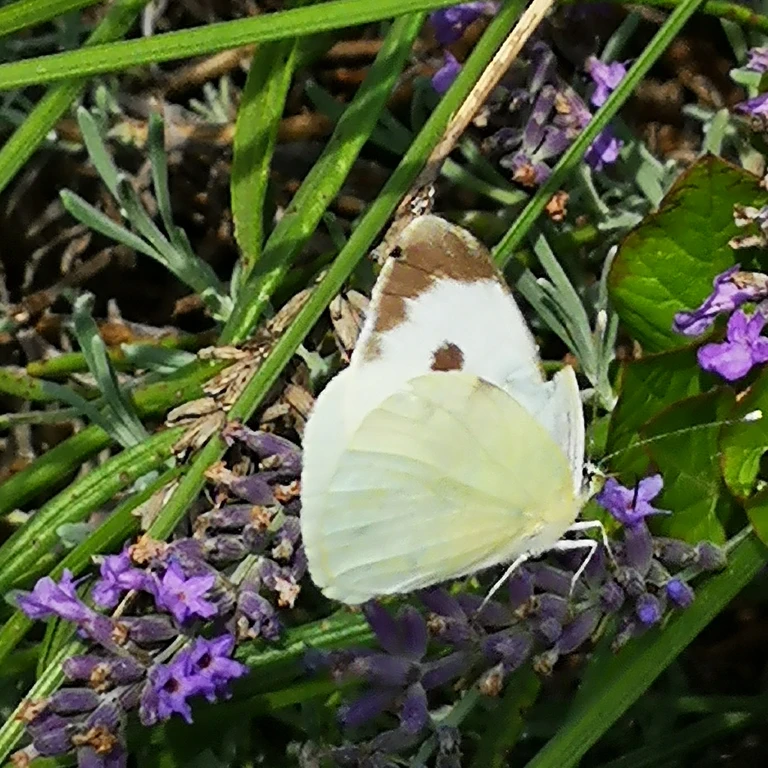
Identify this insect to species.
Pieris brassicae
